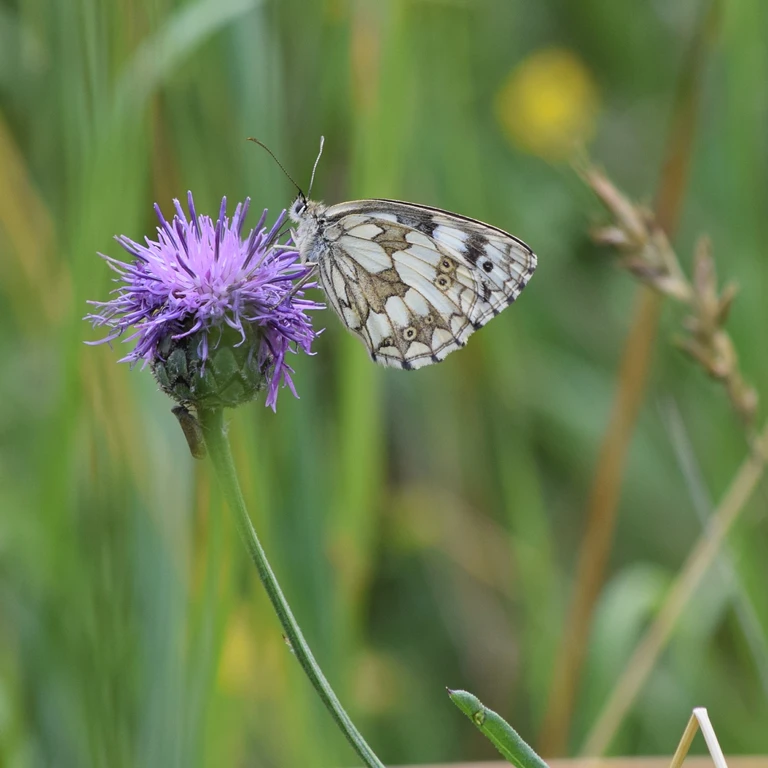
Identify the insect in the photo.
Melanargia galathea
